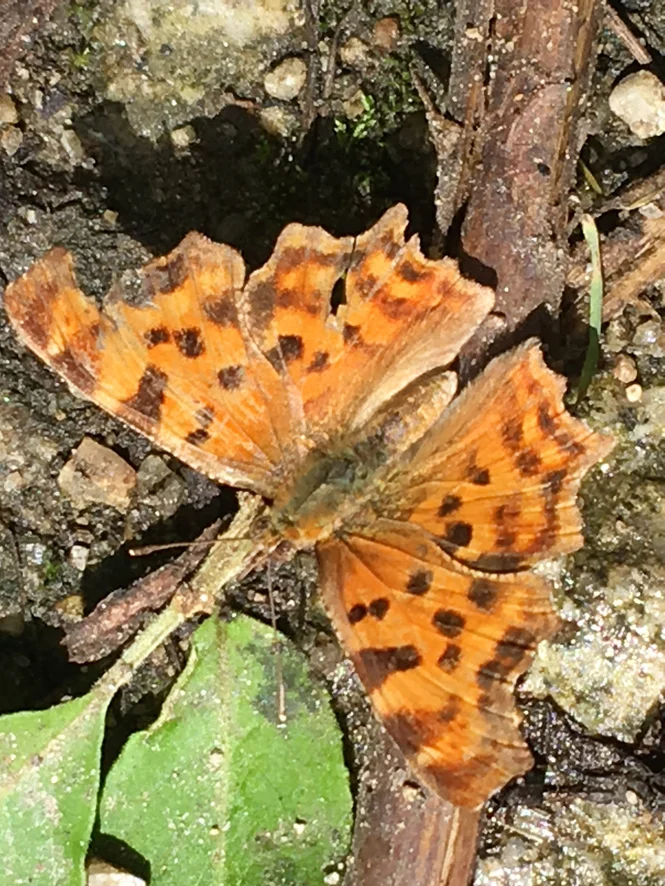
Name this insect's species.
Polygonia c-album
